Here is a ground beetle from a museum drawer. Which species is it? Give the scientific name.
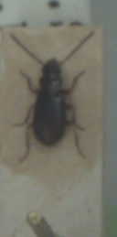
Acupalpus exiguus
